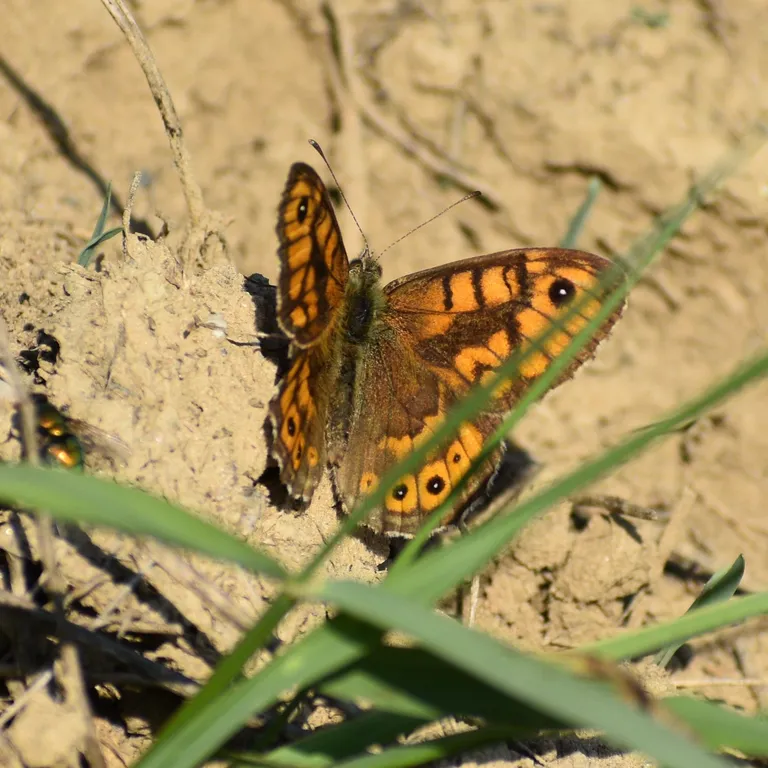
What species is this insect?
Lasiommata megera (also Pararge megera)
